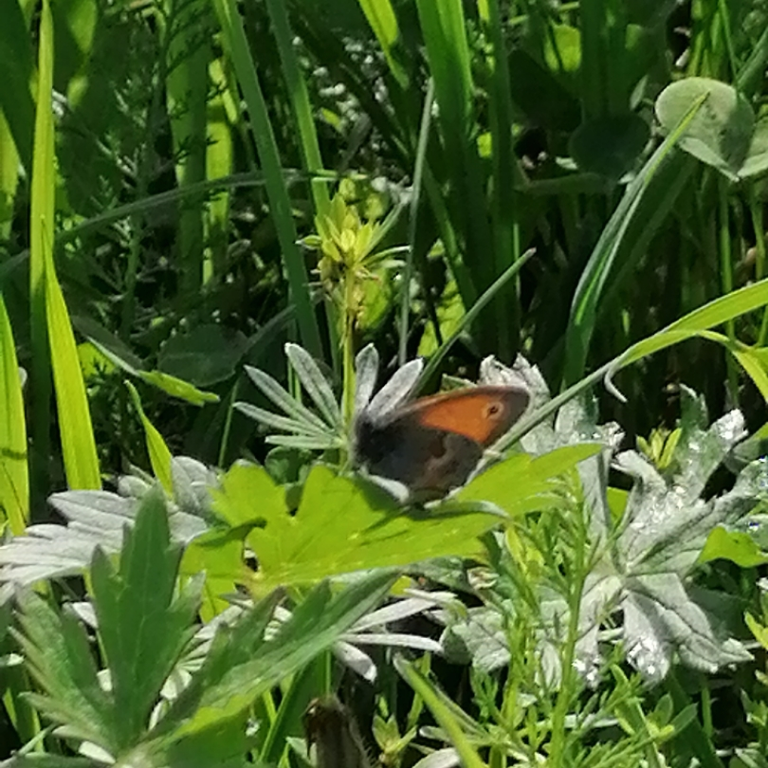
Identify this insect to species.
Coenonympha pamphilus
